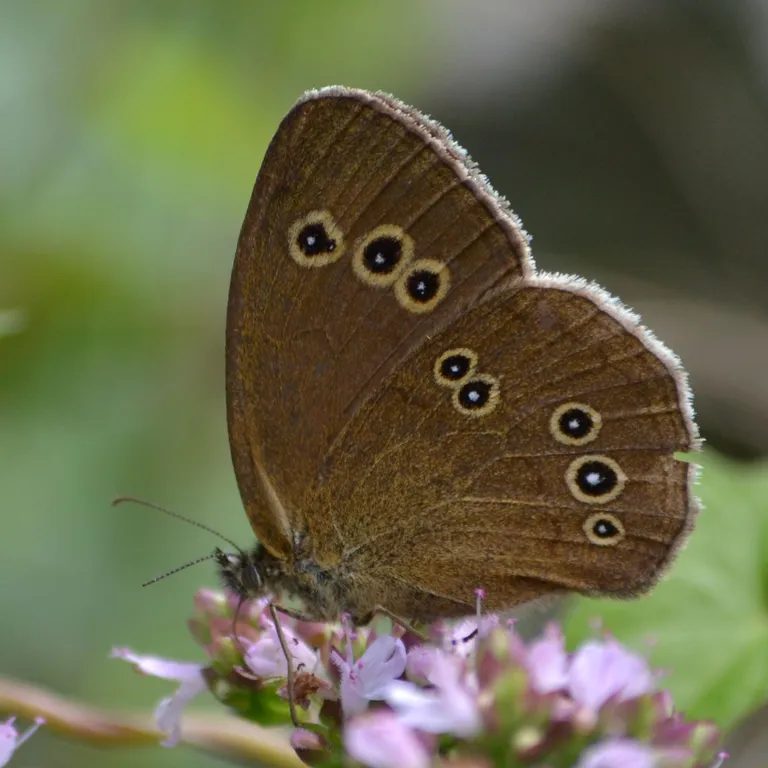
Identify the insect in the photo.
Aphantopus hyperantus
